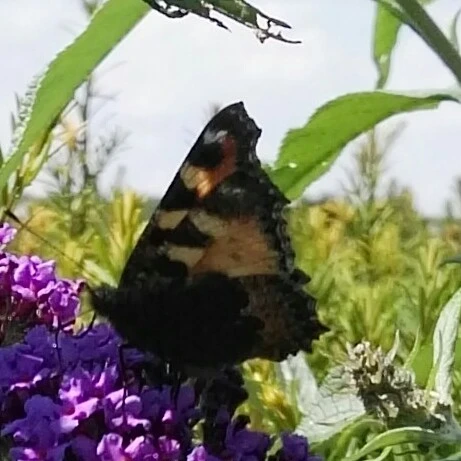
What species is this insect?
Aglais urticae
